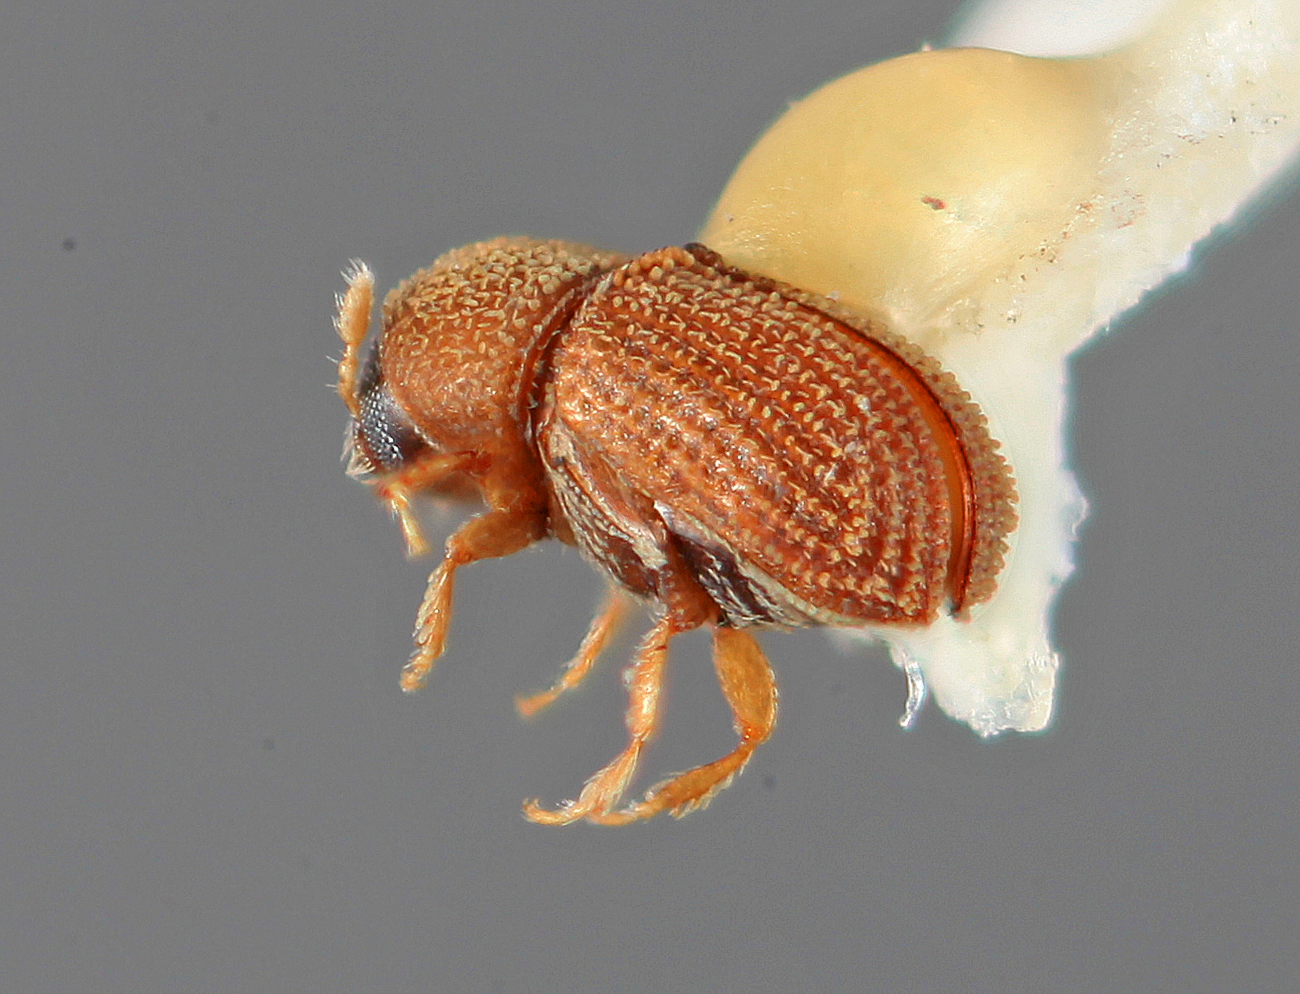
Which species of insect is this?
Liparthrum americanum
